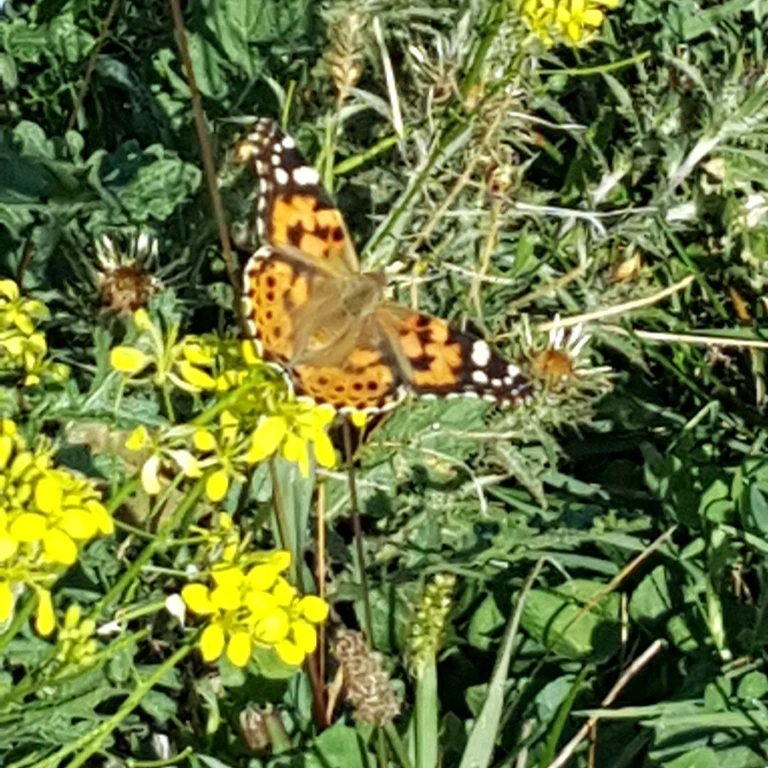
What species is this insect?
Vanessa cardui
